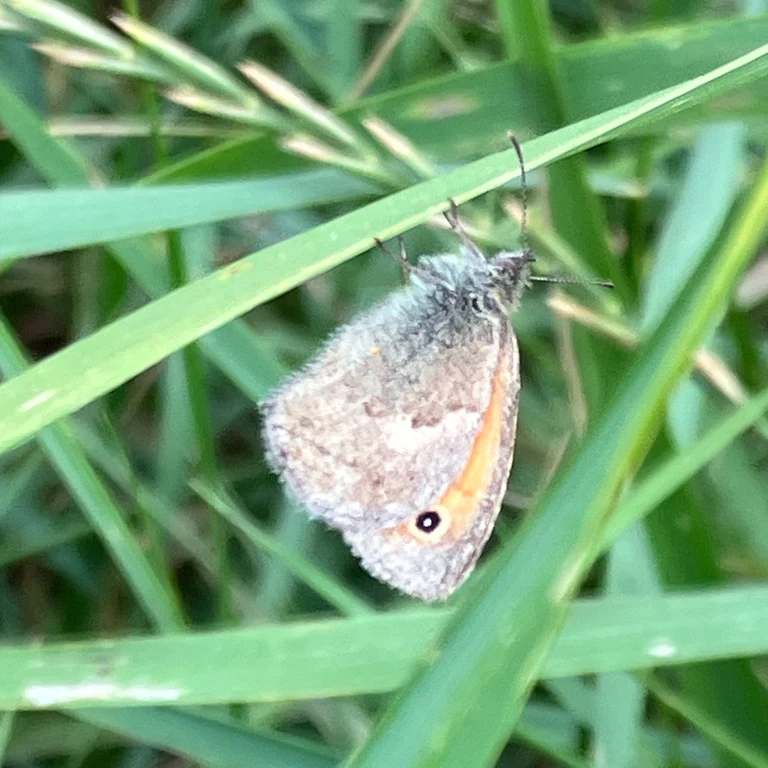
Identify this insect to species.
Coenonympha pamphilus
